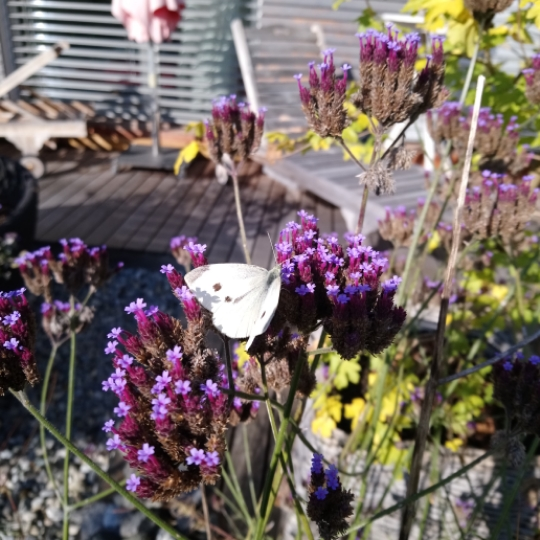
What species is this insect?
Pieris rapae
